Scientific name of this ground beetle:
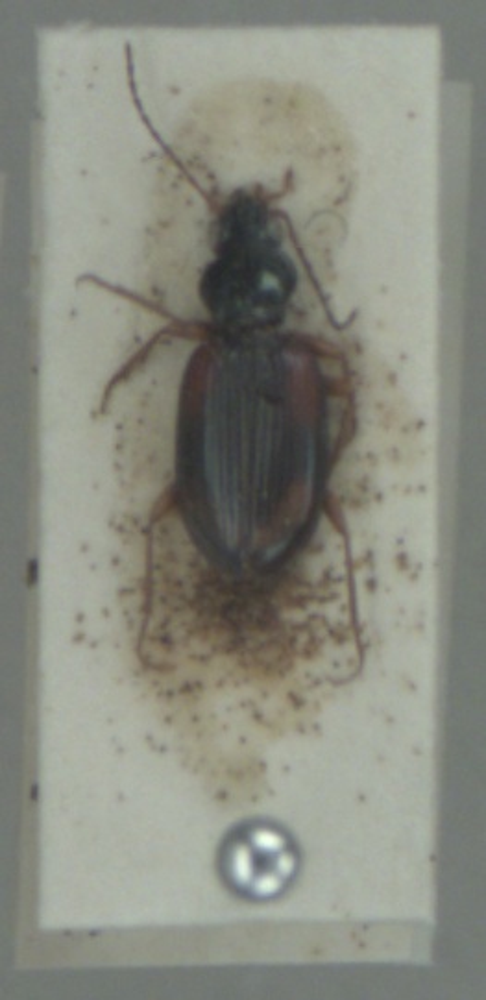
Bembidion tetracolum
